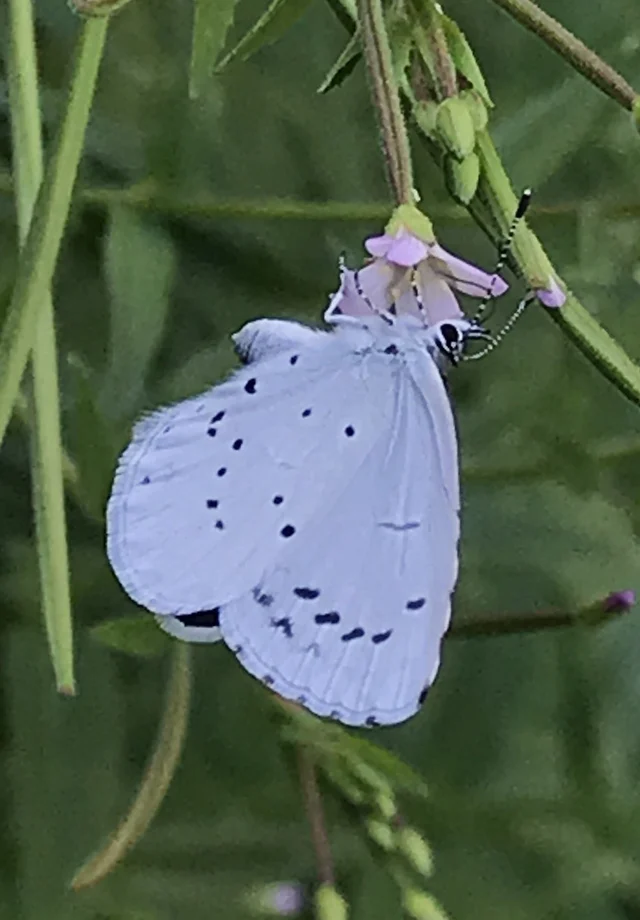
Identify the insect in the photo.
Celastrina argiolus
